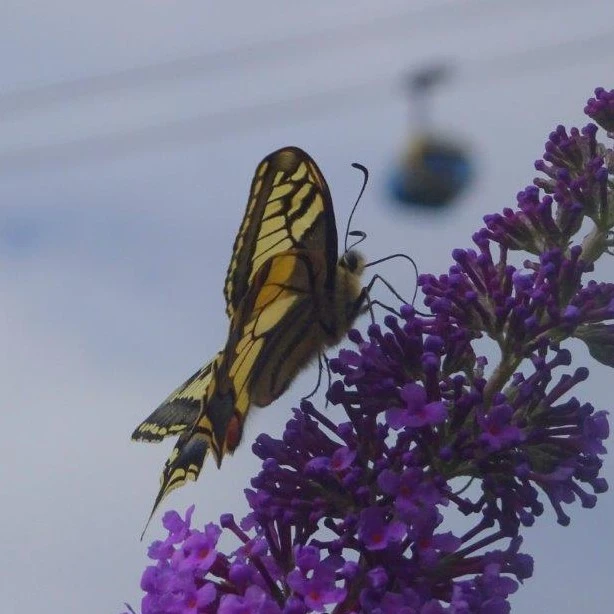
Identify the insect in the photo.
Papilio machaon
